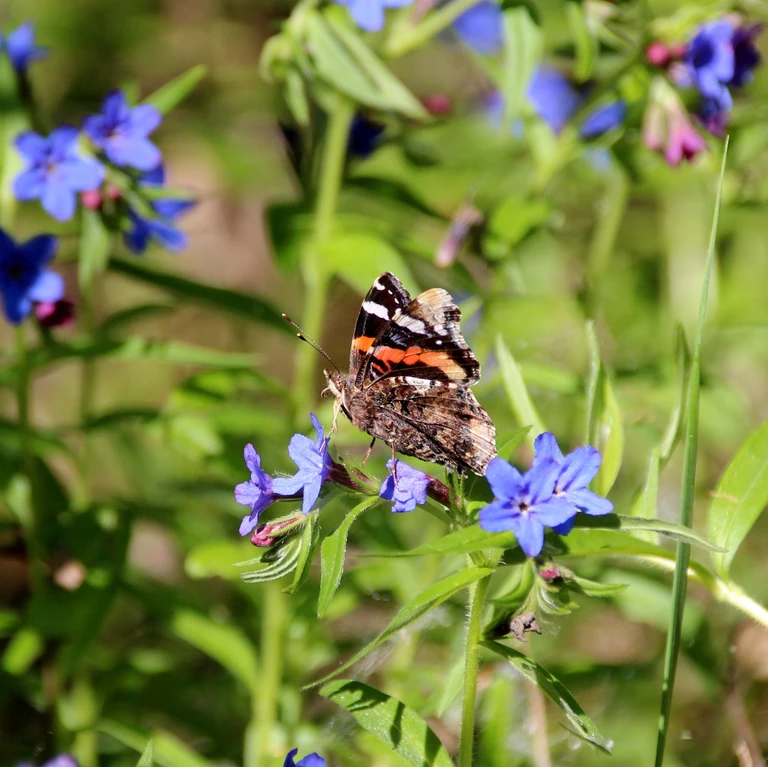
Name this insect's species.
Vanessa atalanta
